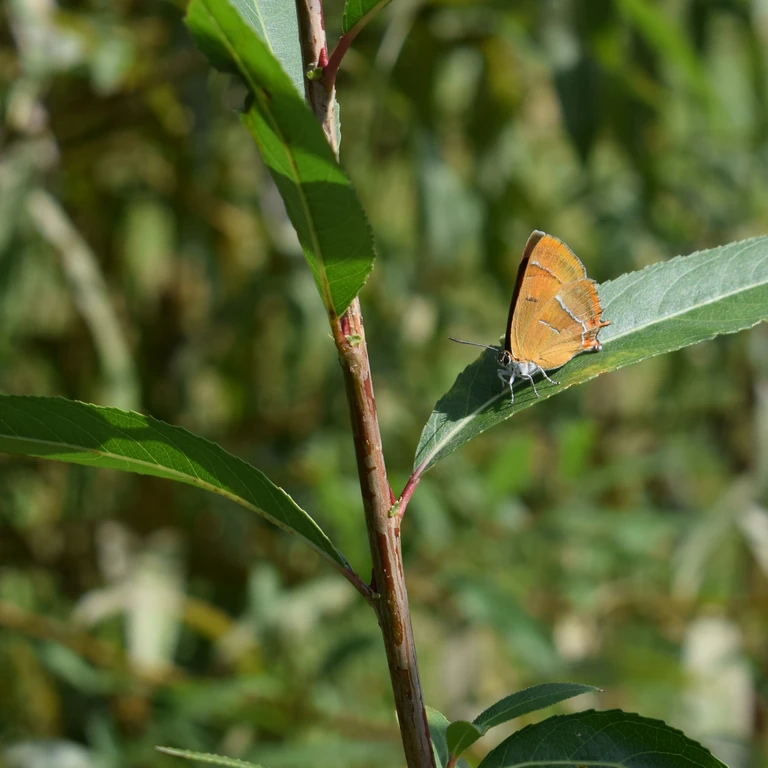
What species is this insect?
Thecla betulae
